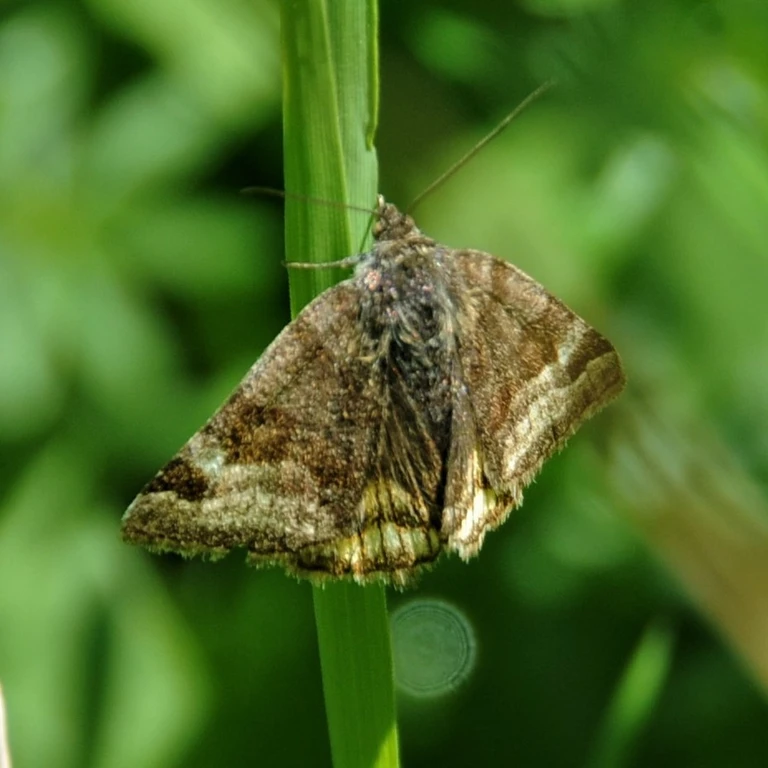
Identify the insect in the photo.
Euclidia glyphica
